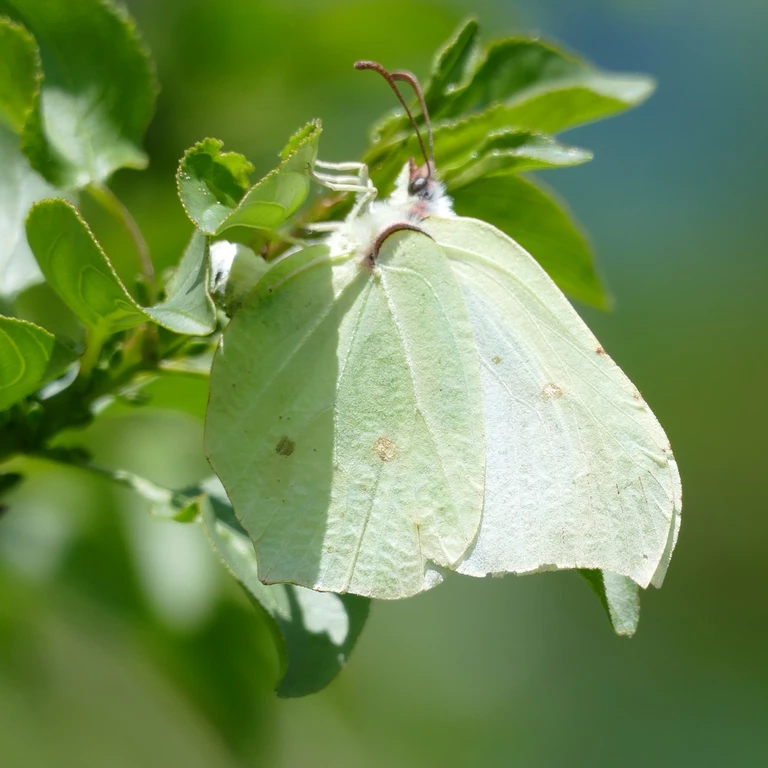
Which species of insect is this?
Gonepteryx rhamni
